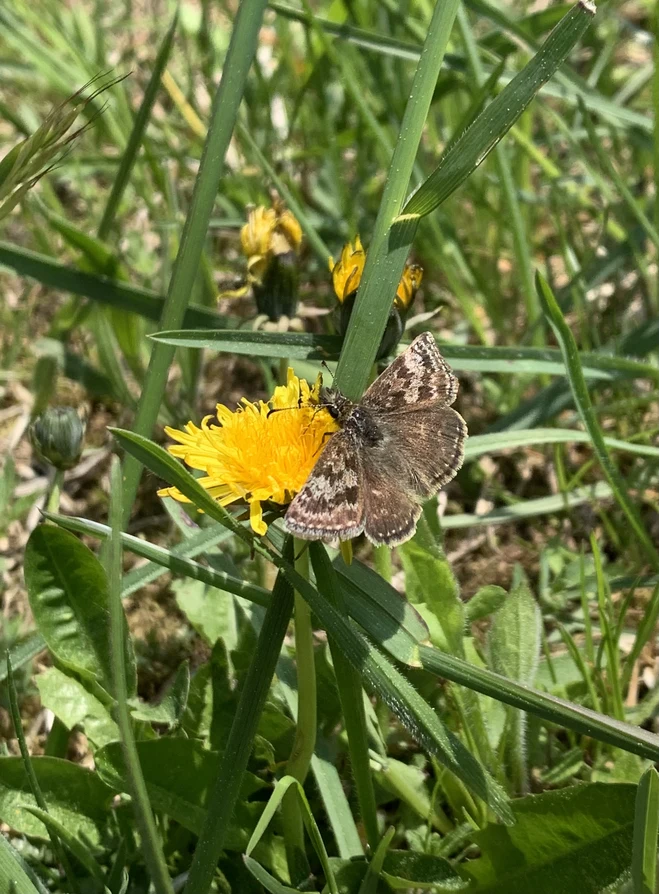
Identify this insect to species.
Erynnis tages
